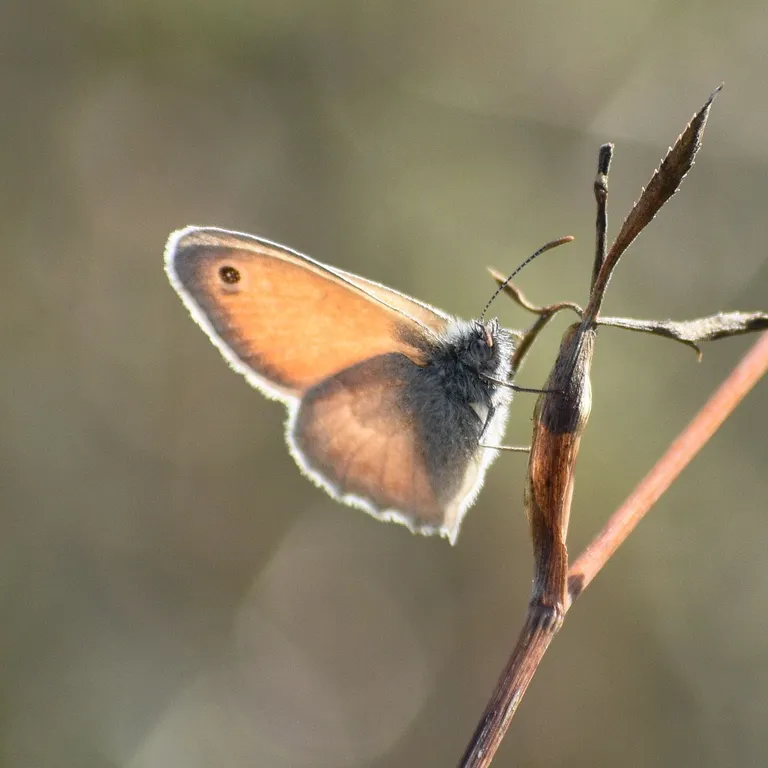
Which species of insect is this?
Coenonympha pamphilus
